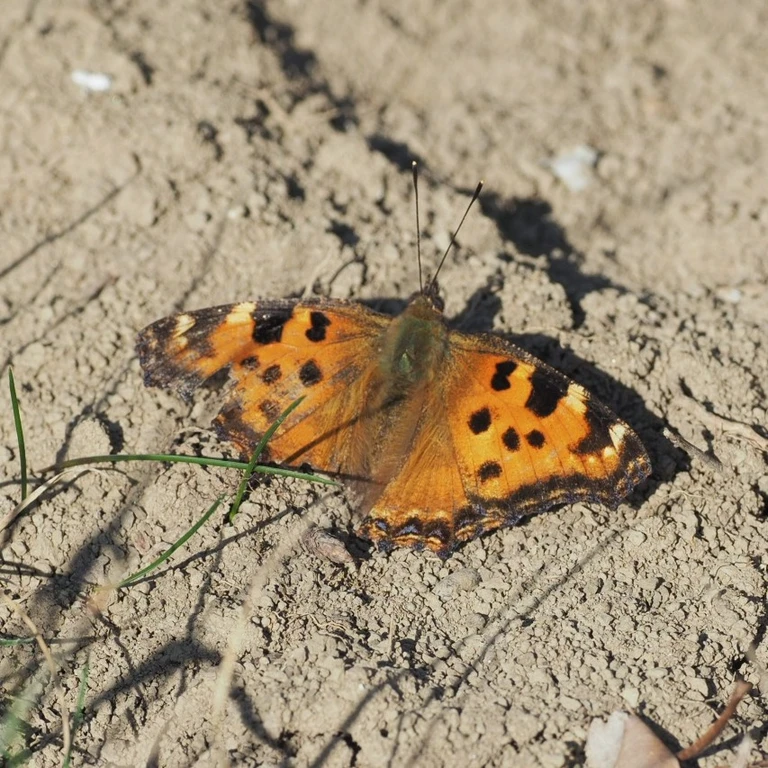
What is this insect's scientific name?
Nymphalis polychloros
